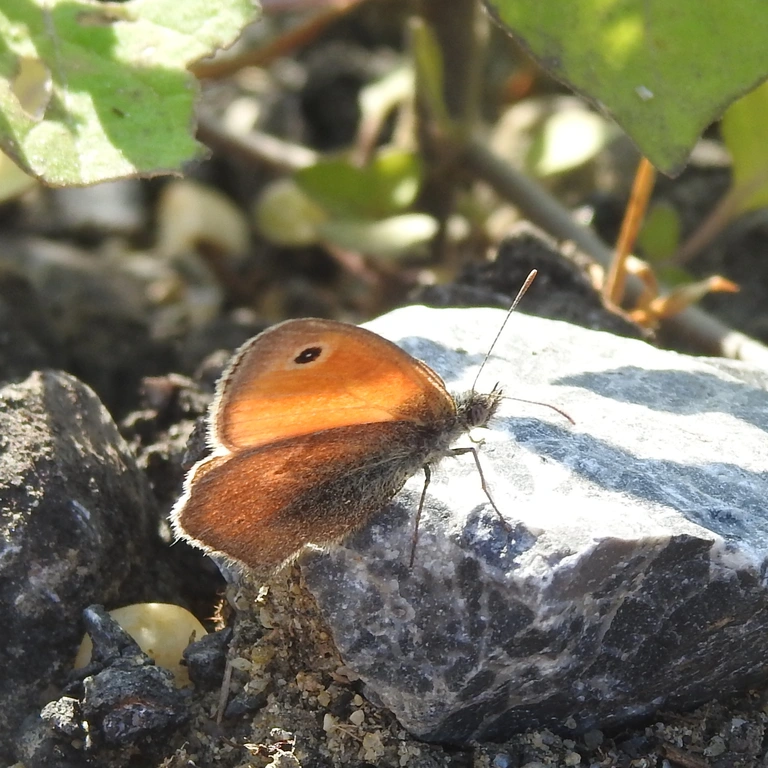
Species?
Coenonympha pamphilus
